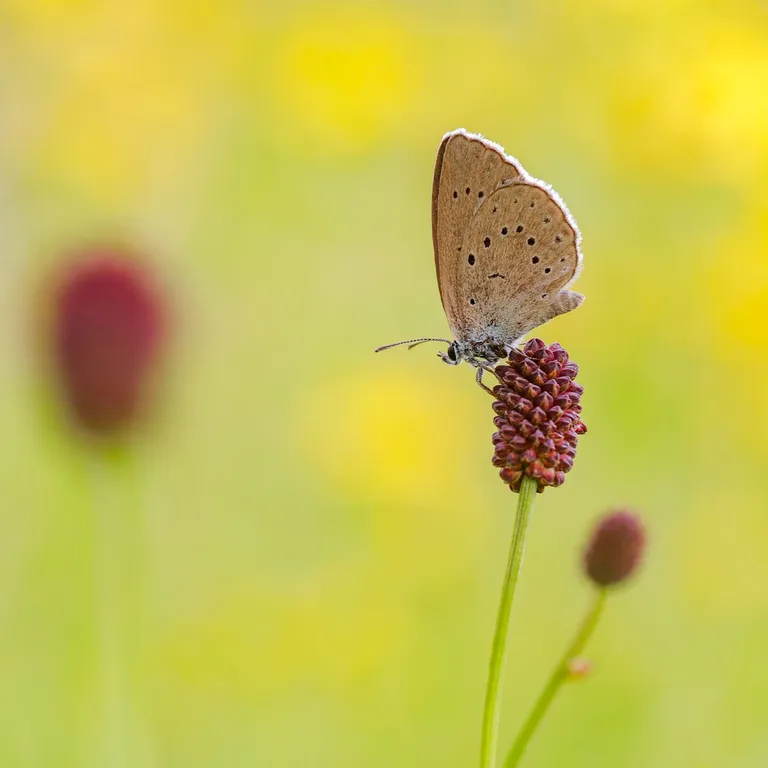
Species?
Phengaris teleius
